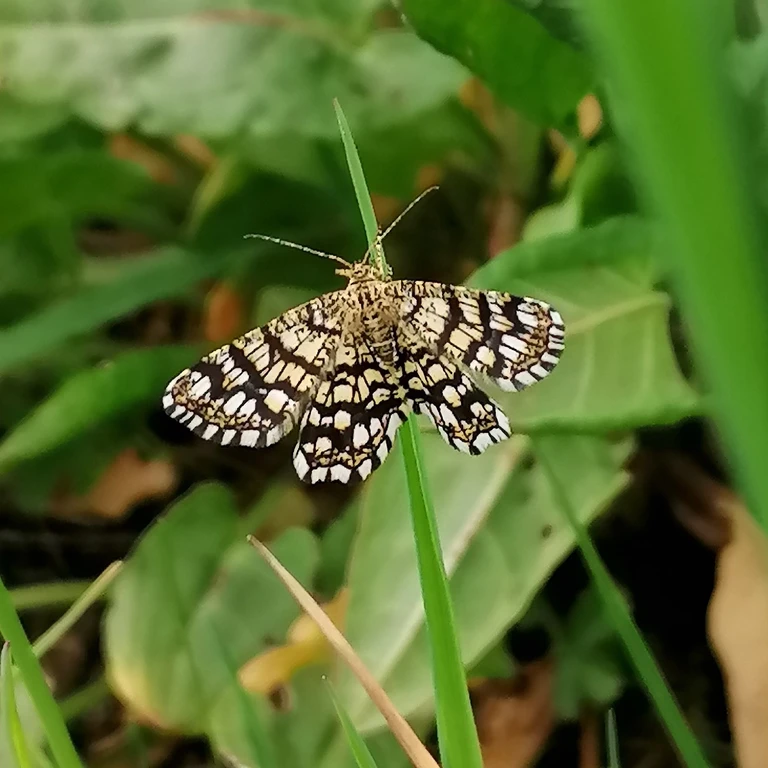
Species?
Chiasmia clathrata
